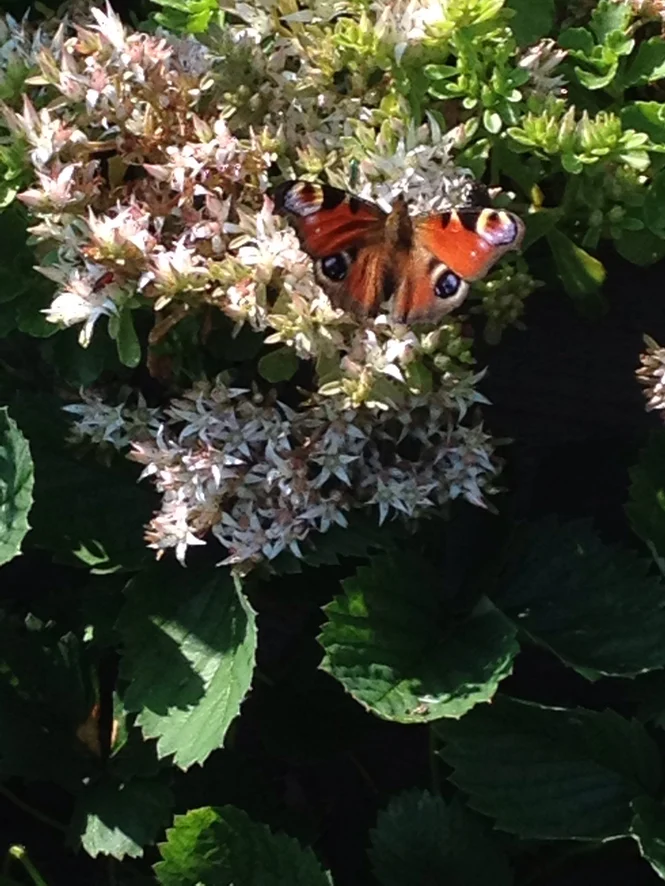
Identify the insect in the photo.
Aglais io
